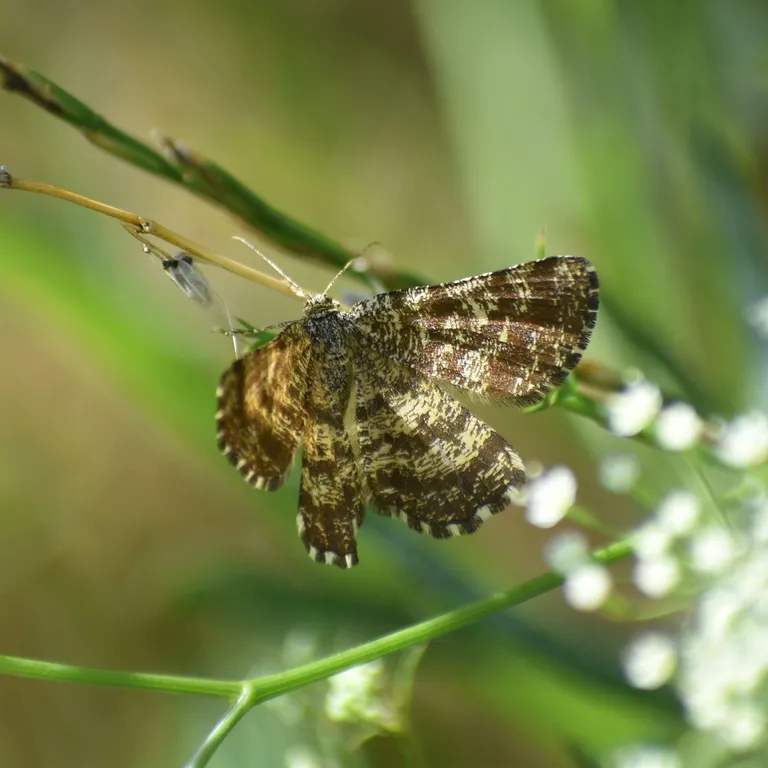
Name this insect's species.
Ematurga atomaria
